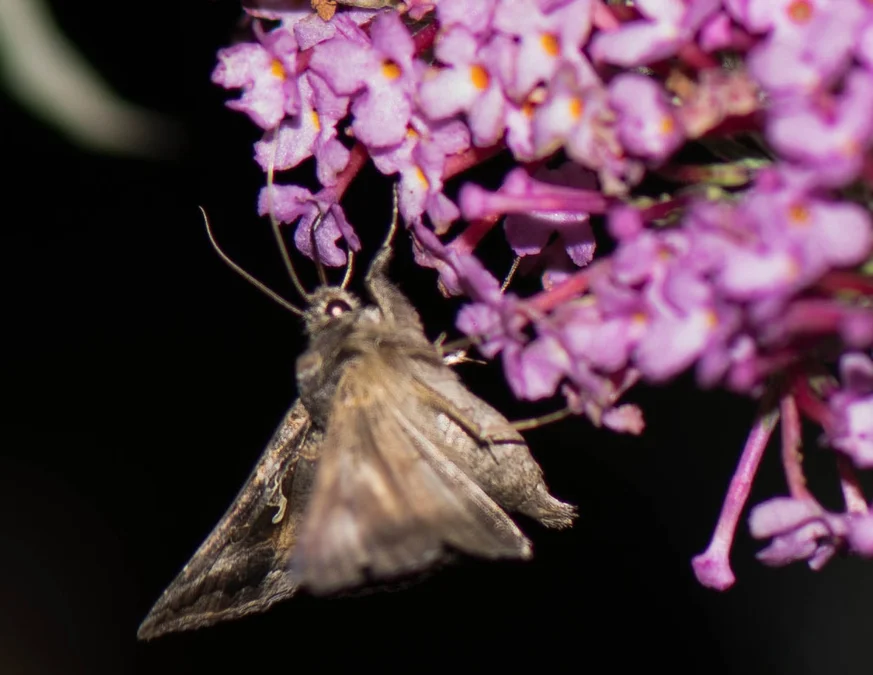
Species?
Autographa gamma
